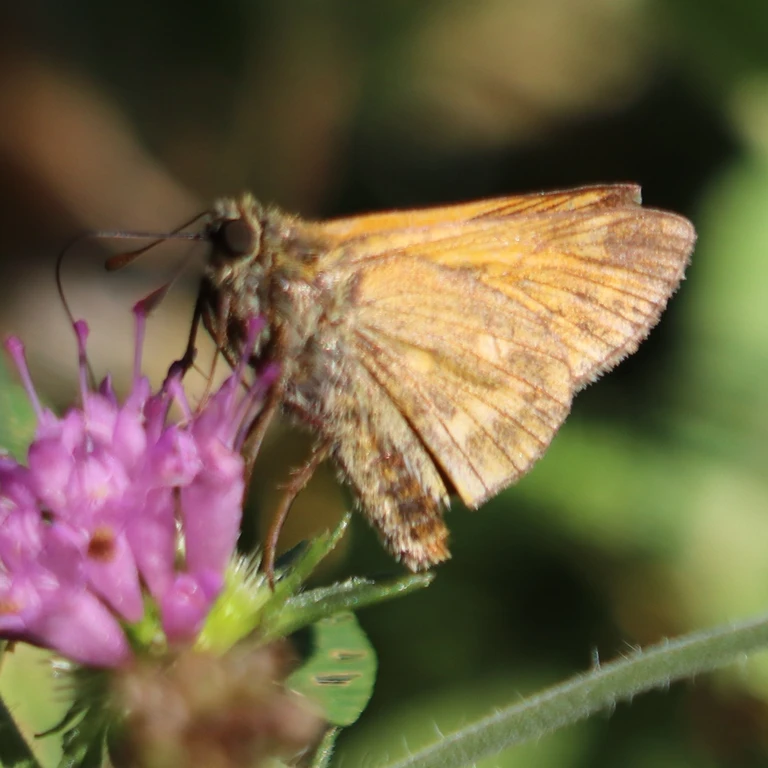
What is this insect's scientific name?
Ochlodes sylvanus (also Ochlodes venata)
